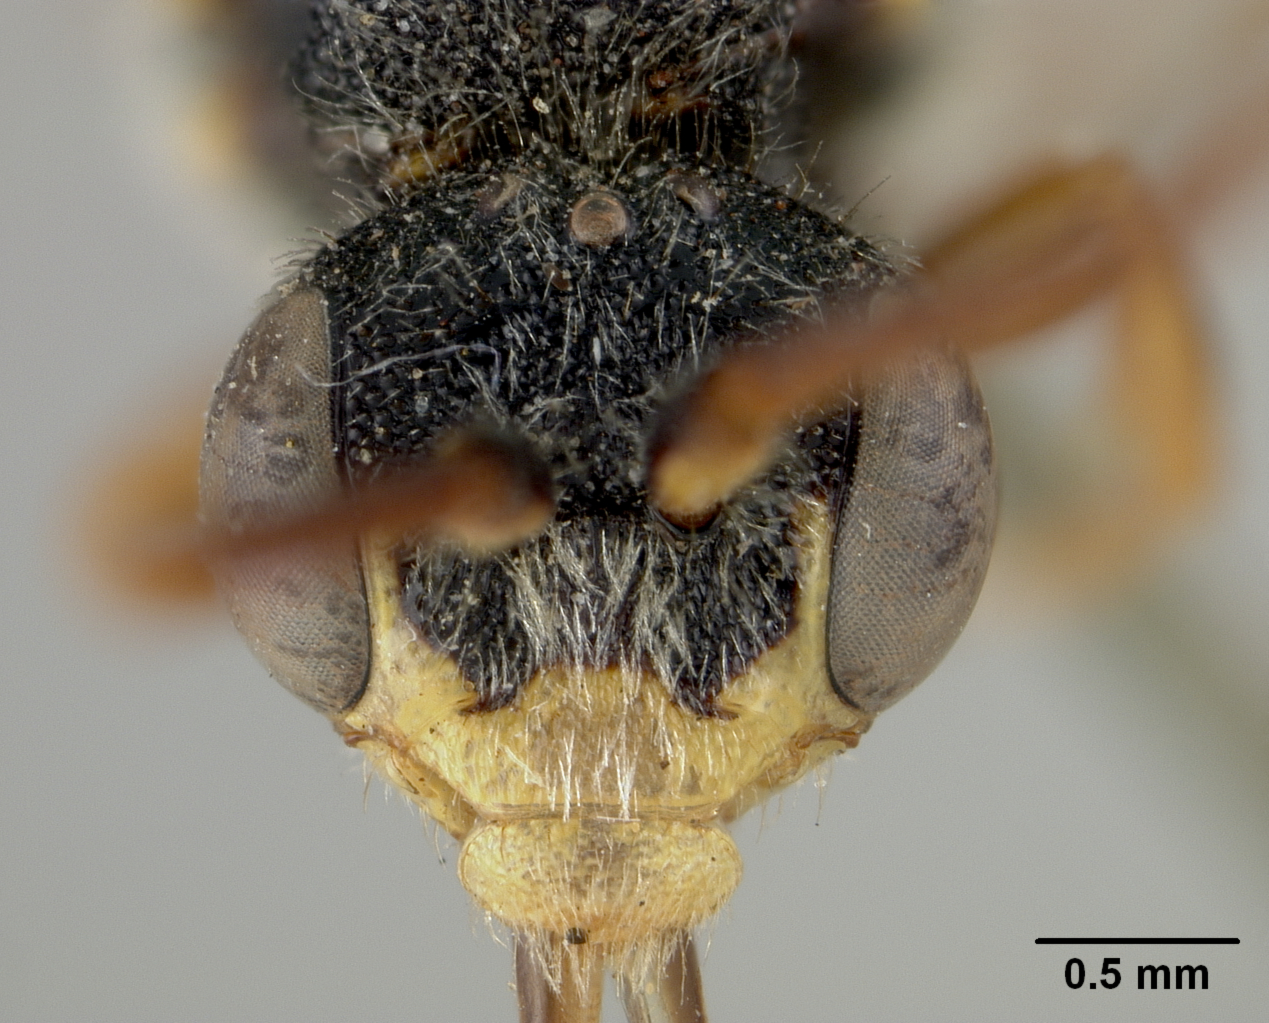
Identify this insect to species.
Nomada ruidosensis
